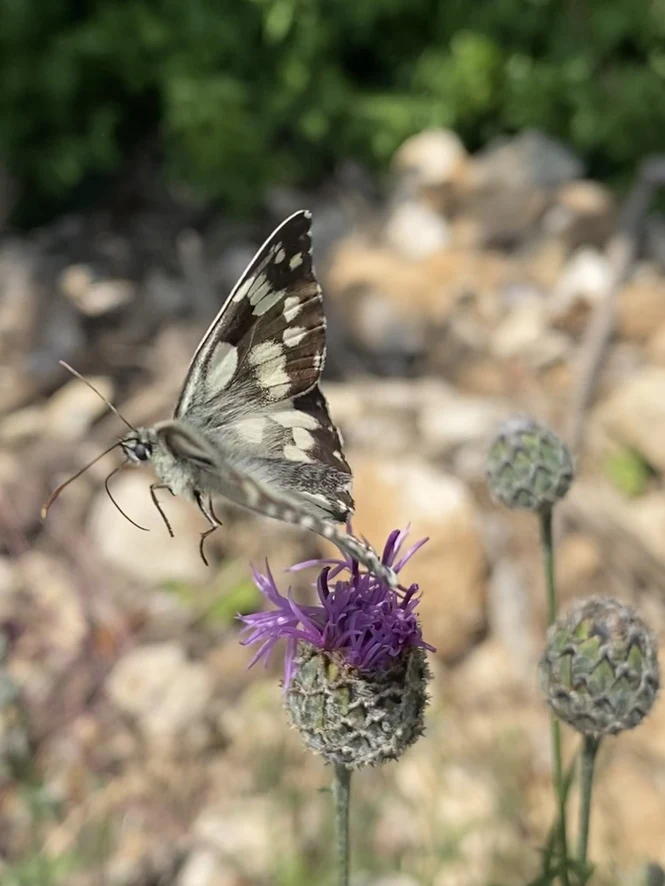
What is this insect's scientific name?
Melanargia galathea
